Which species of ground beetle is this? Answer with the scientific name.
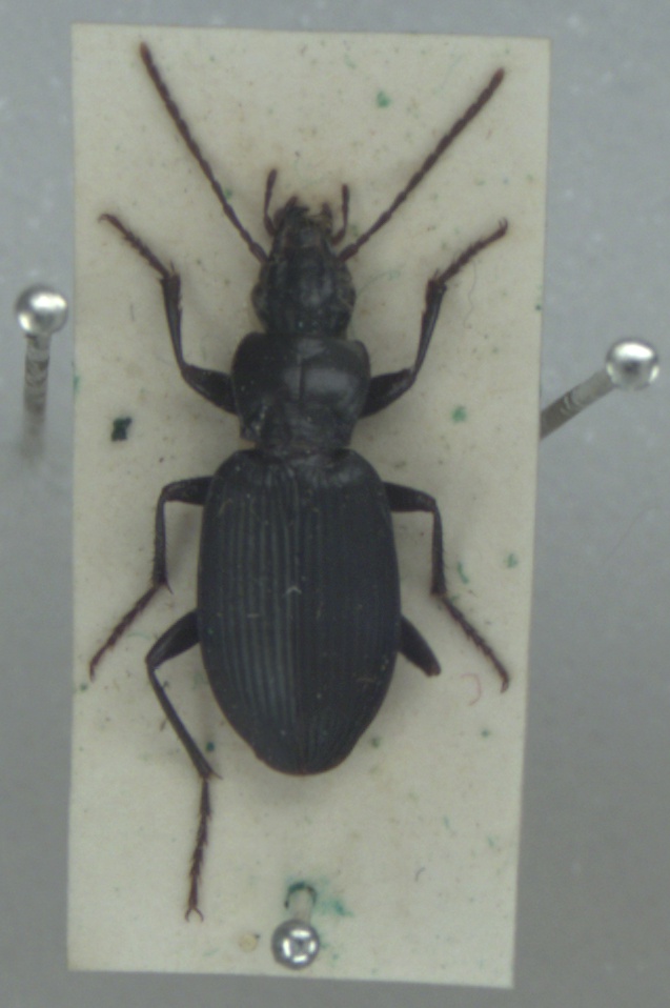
Laemostenus complanatus
